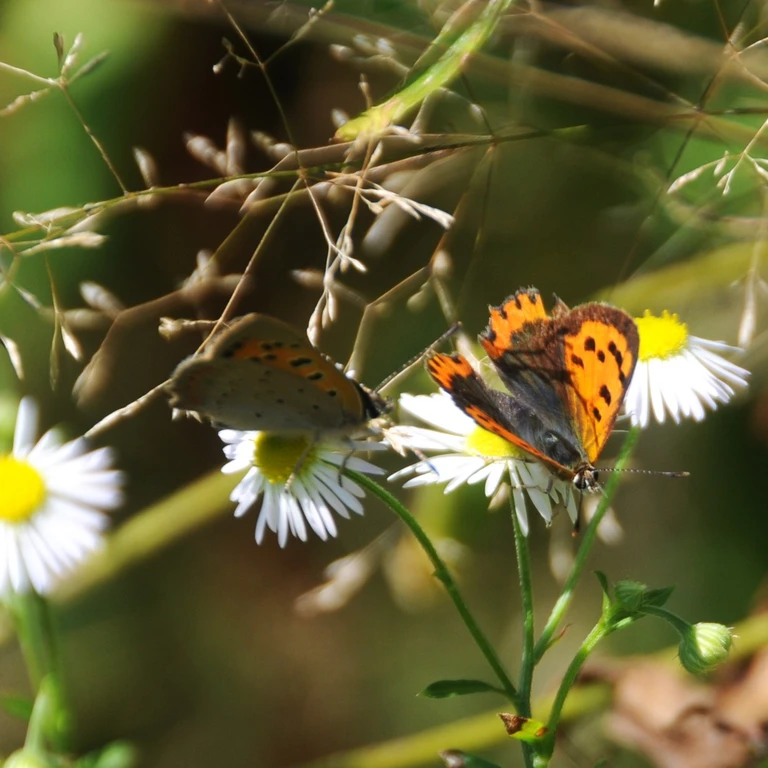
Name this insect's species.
Lycaena phlaeas
